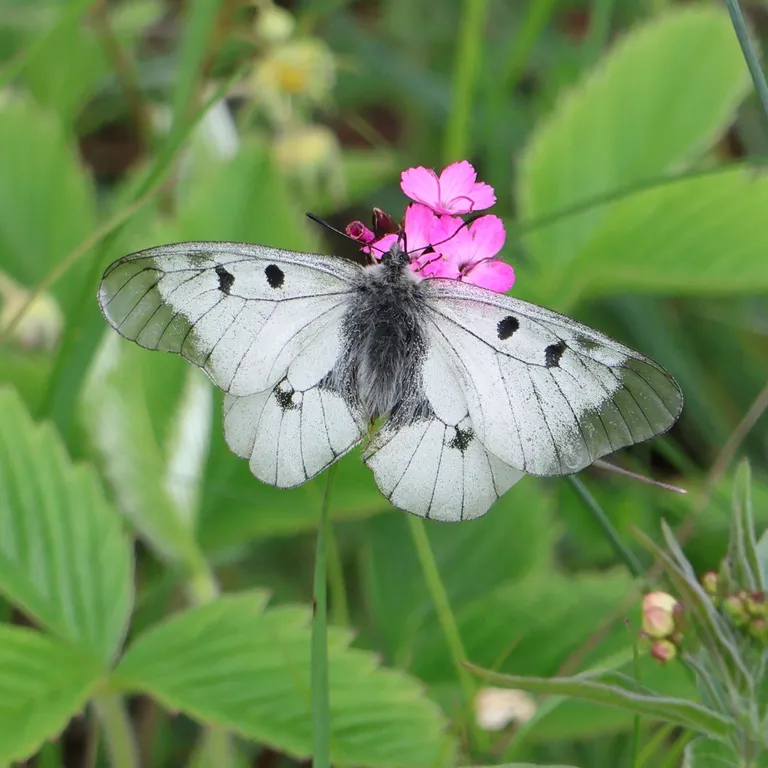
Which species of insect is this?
Parnassius mnemosyne
